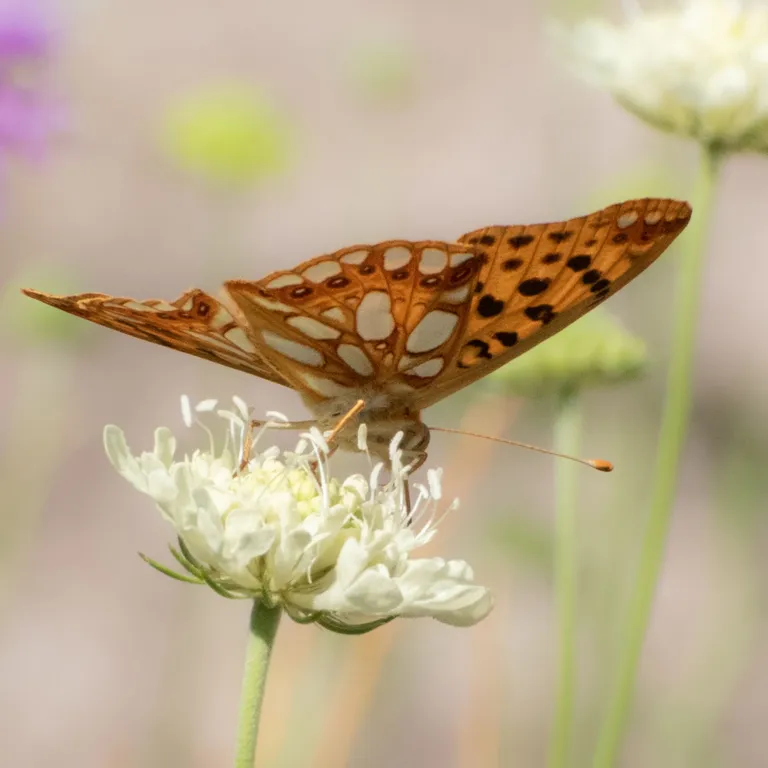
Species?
Issoria lathonia
